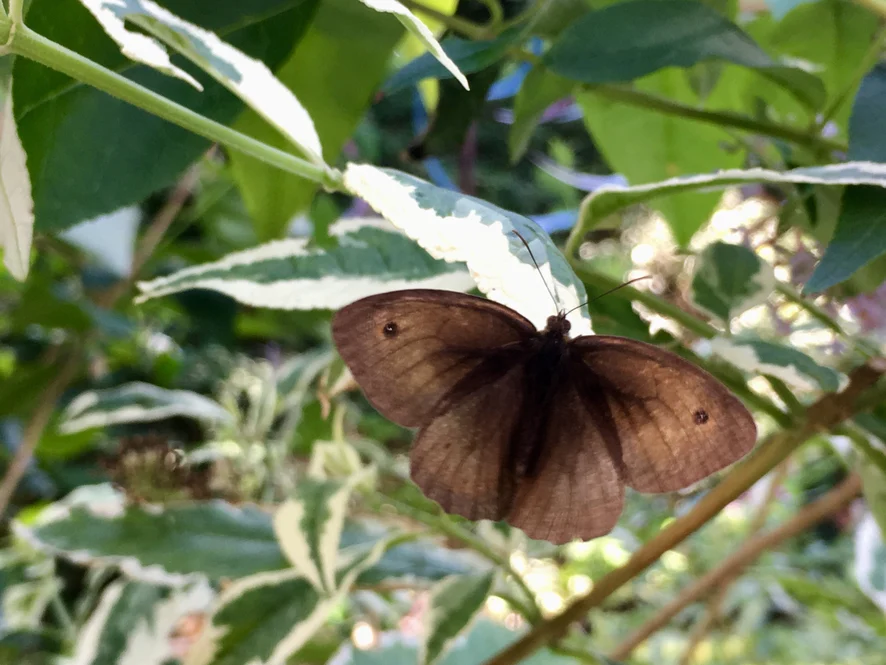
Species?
Maniola jurtina
